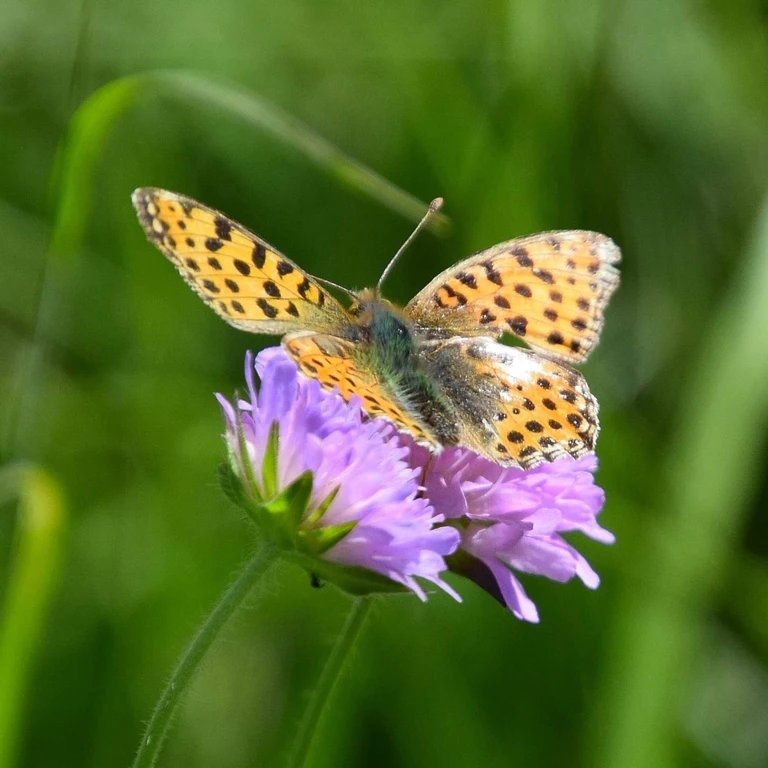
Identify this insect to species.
Issoria lathonia
